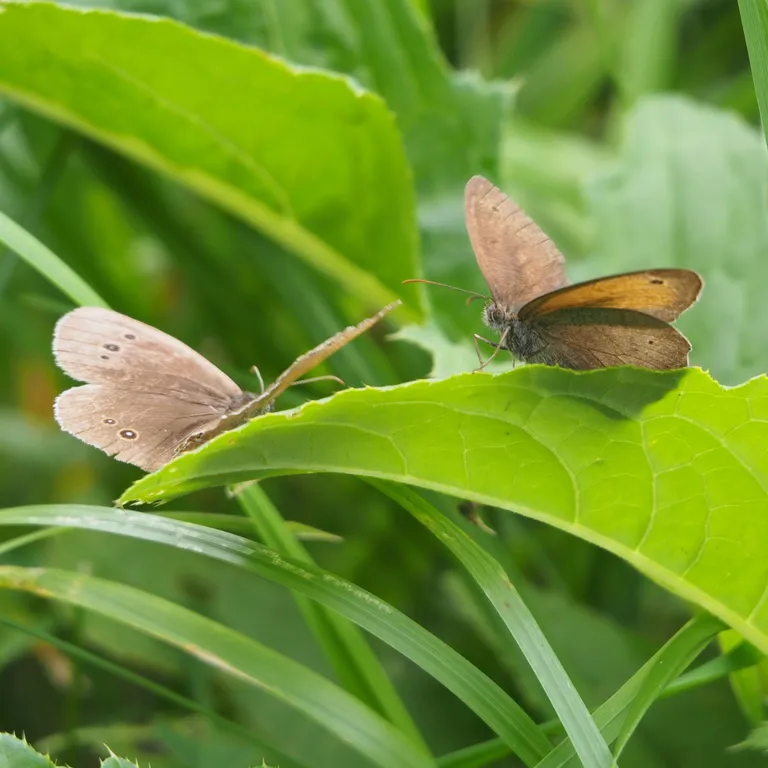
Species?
Maniola jurtina
